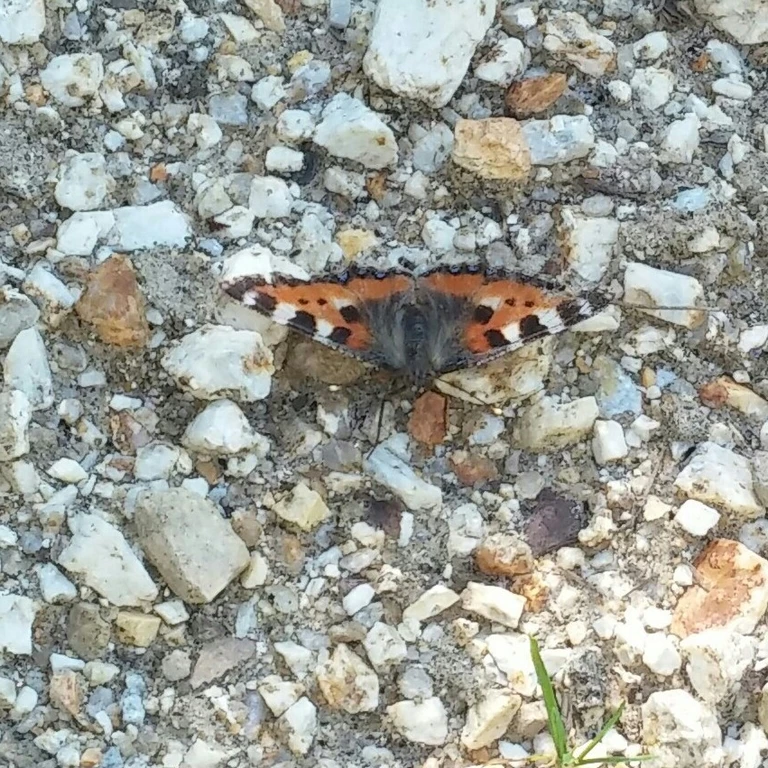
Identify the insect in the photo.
Aglais urticae
